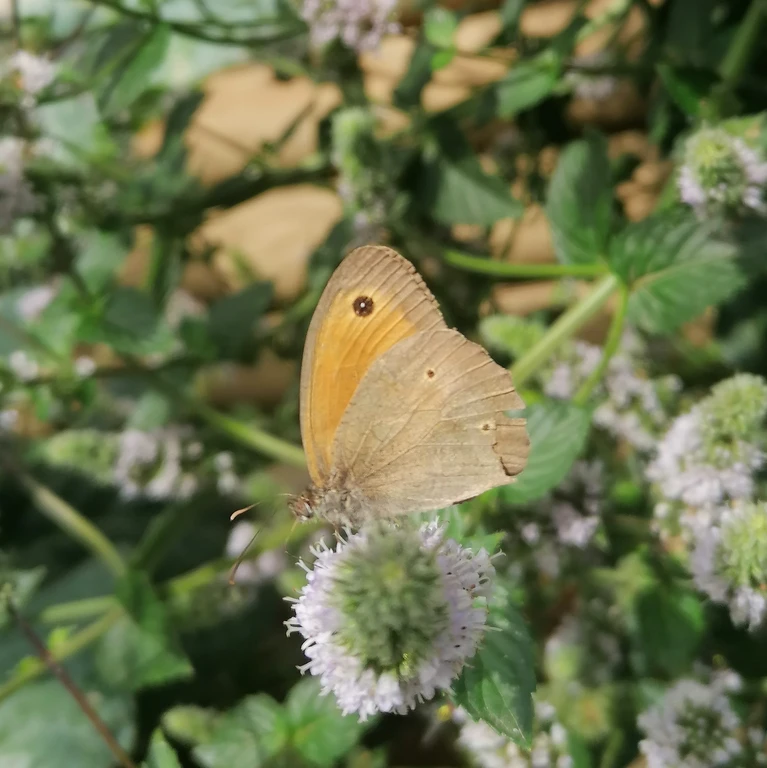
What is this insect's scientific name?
Maniola jurtina
